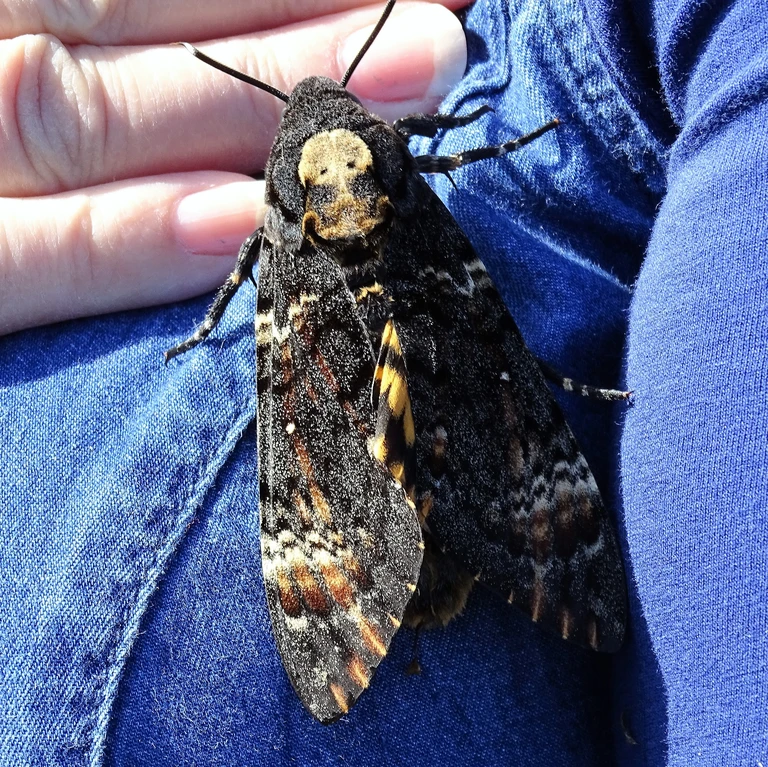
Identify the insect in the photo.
Acherontia atropos
